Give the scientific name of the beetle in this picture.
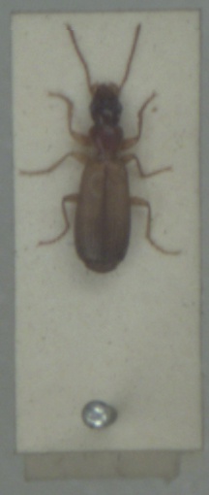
Paradromius linearis
